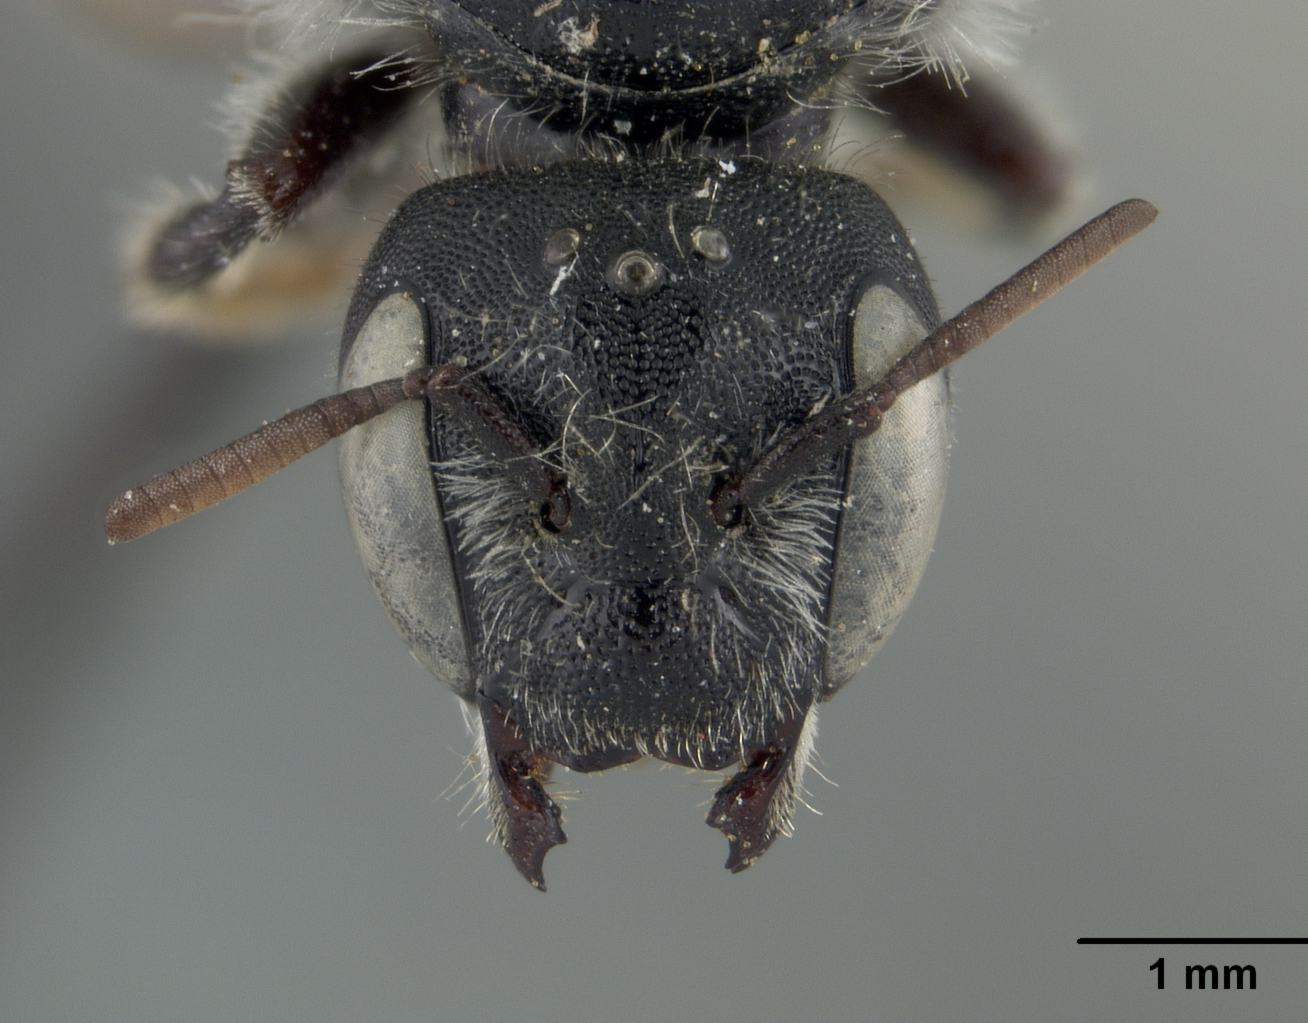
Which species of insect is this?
Hoplitis graceae
